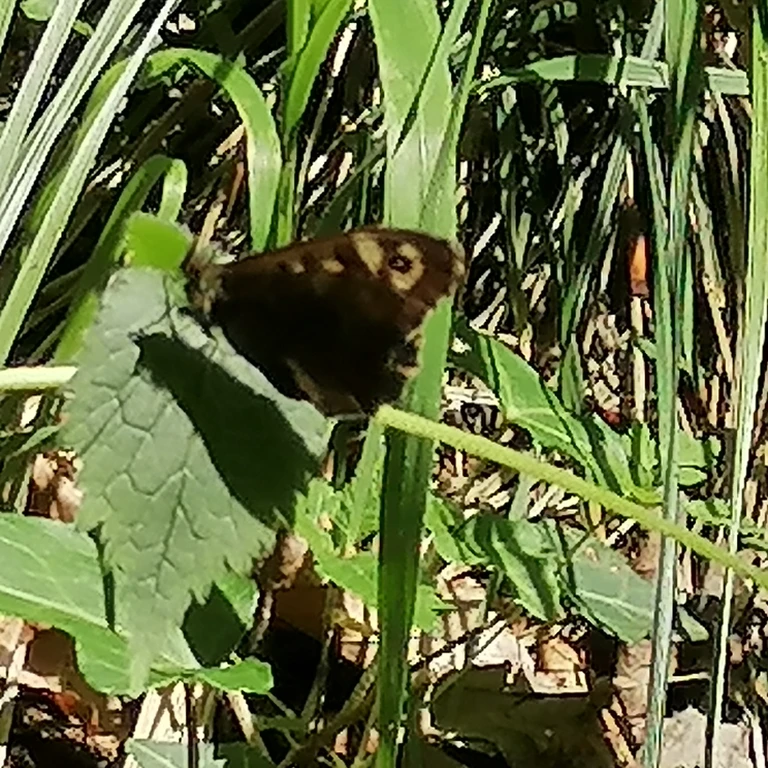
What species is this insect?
Pararge aegeria
